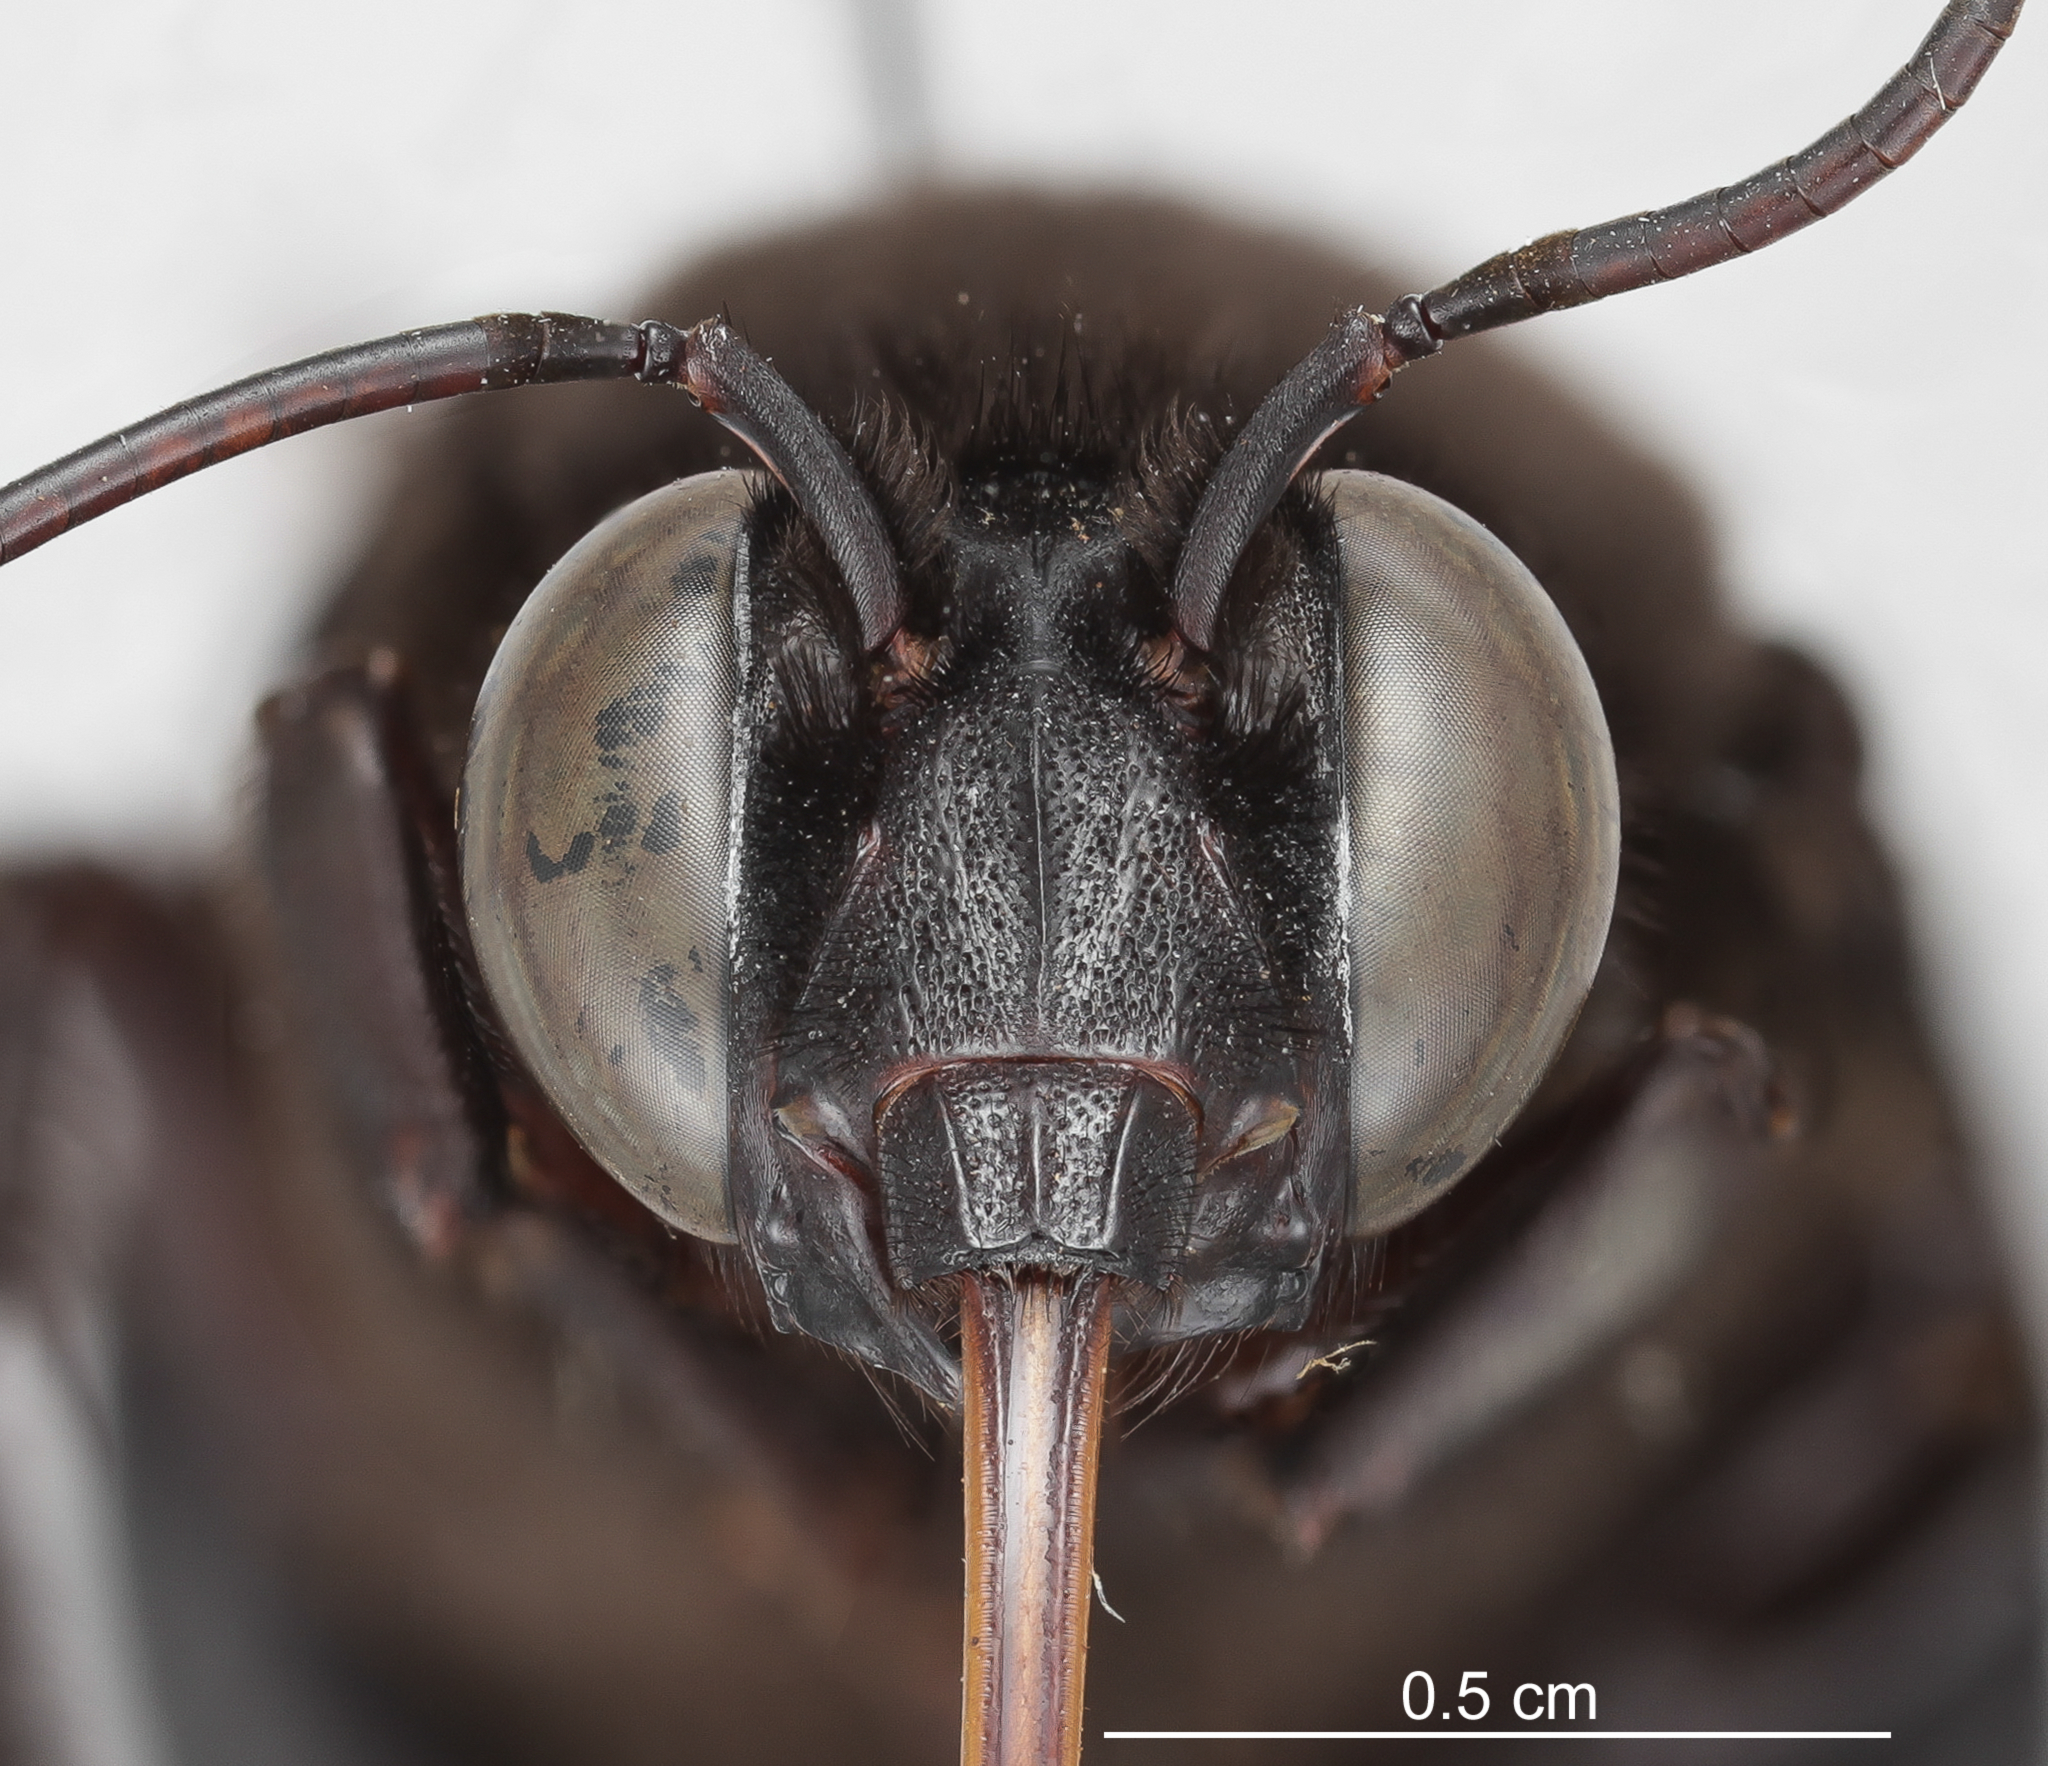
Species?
Eulaema bombiformis
